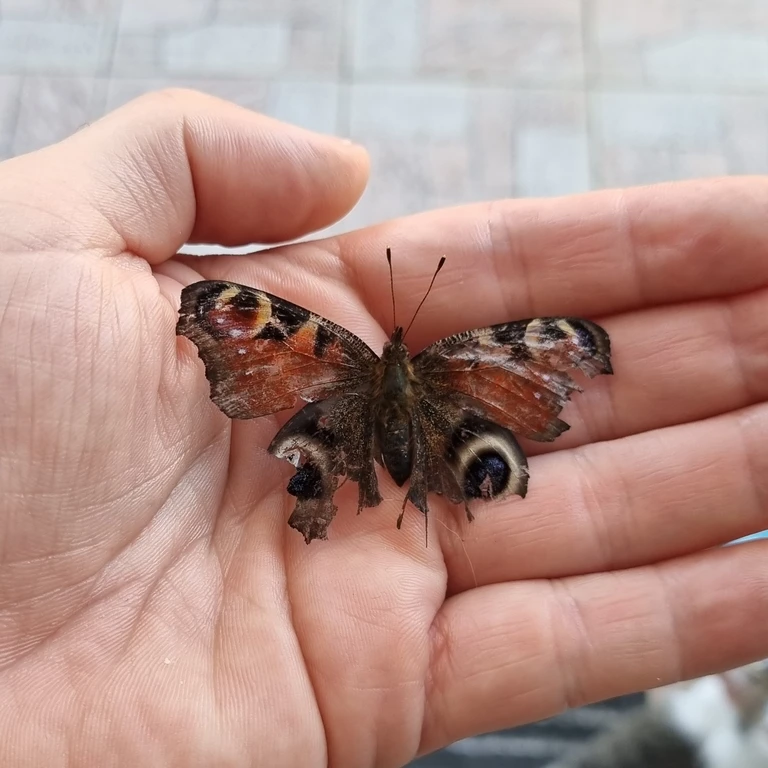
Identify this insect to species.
Aglais io
